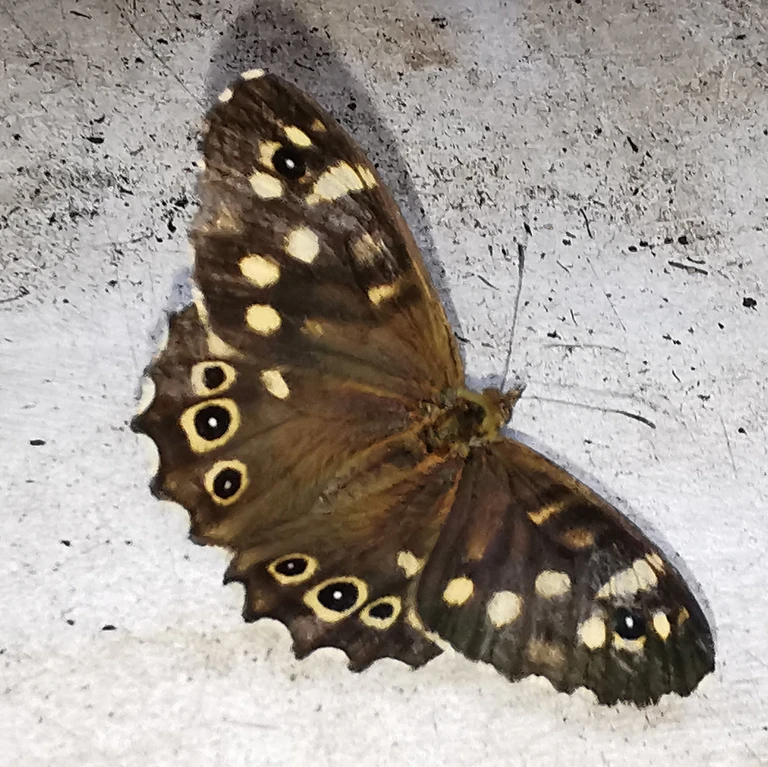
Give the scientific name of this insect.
Pararge aegeria
